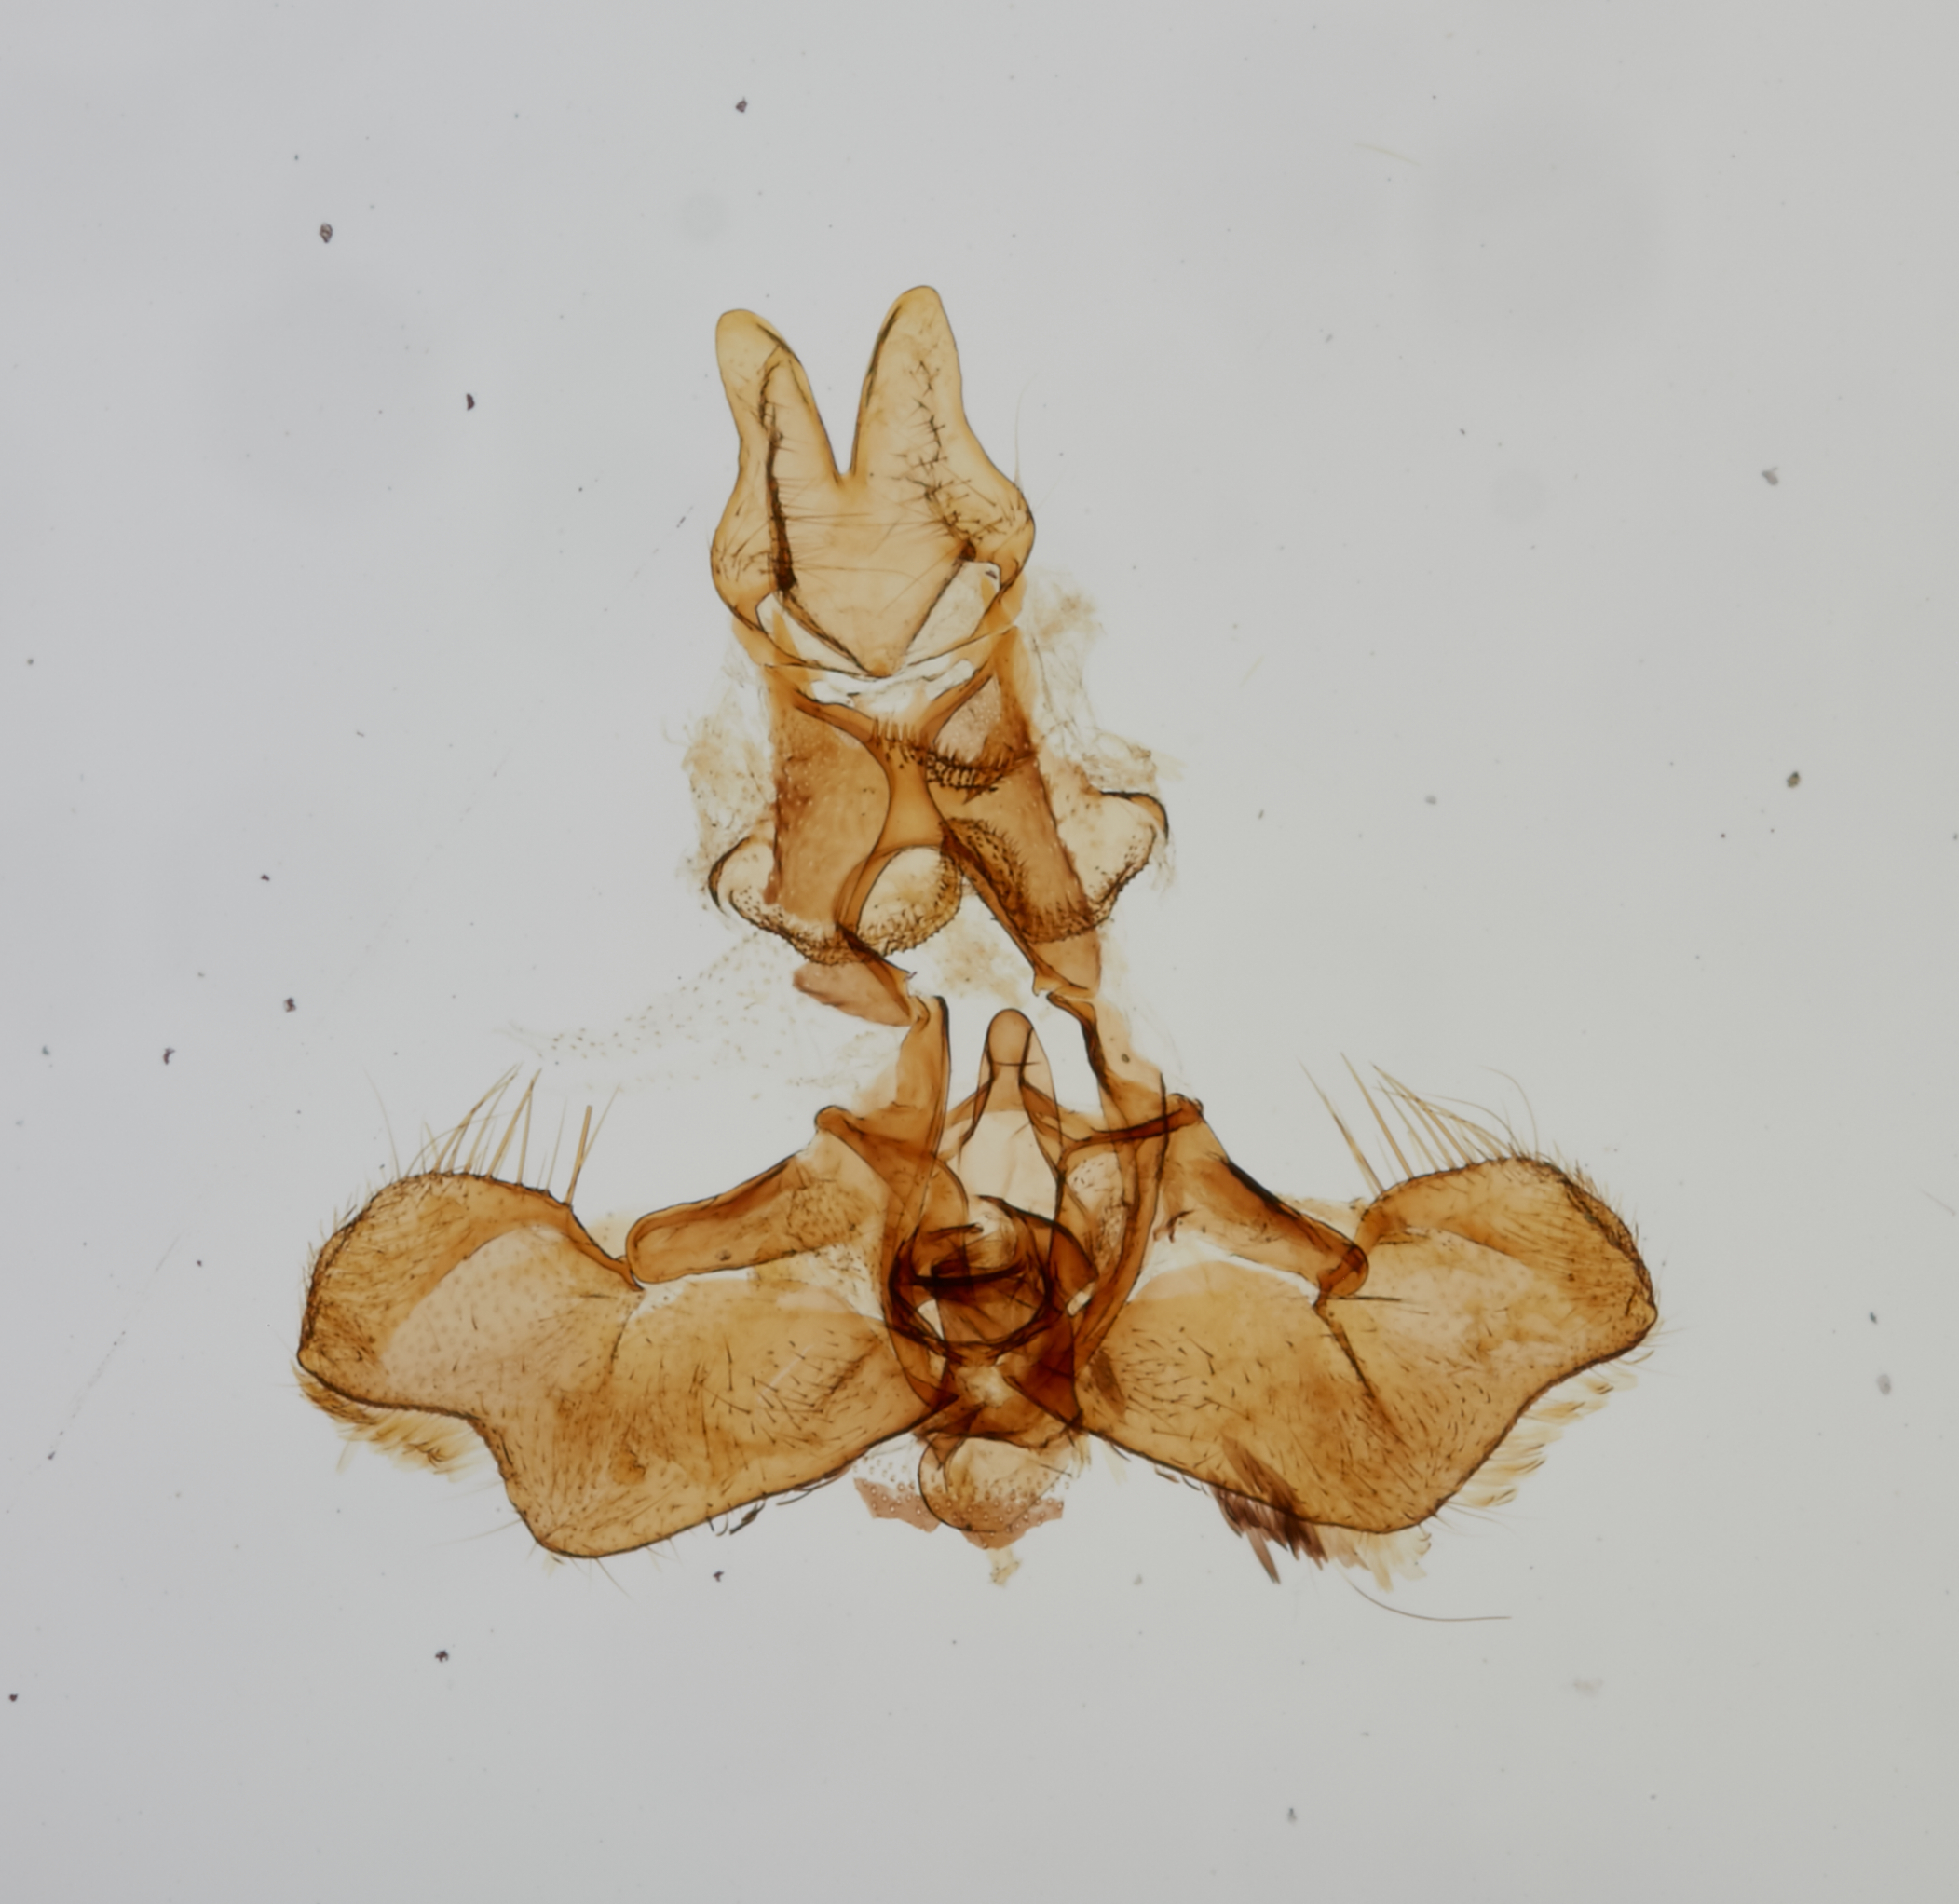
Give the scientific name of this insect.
Ethmia monachella
